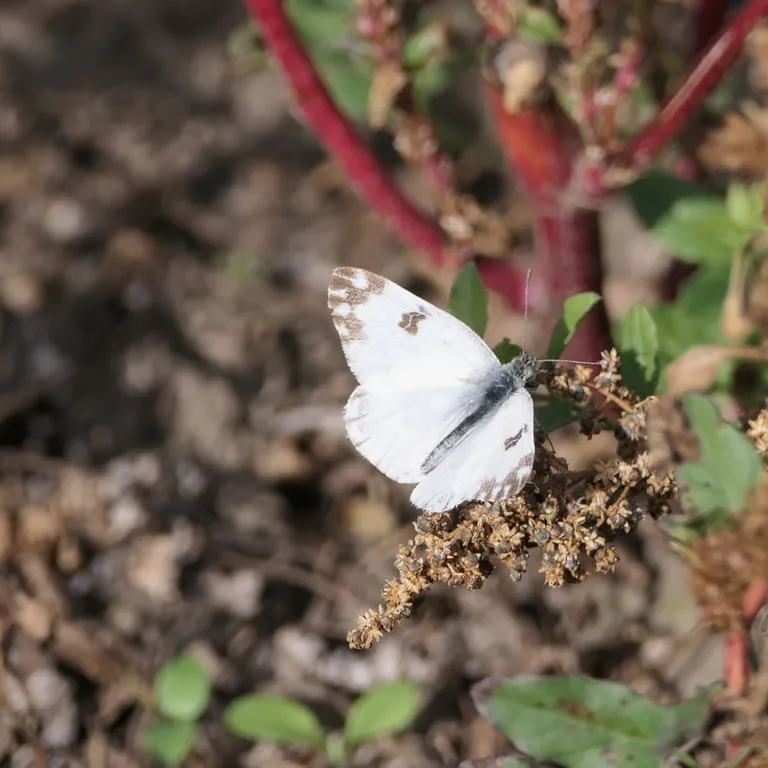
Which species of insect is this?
Pontia edusa
